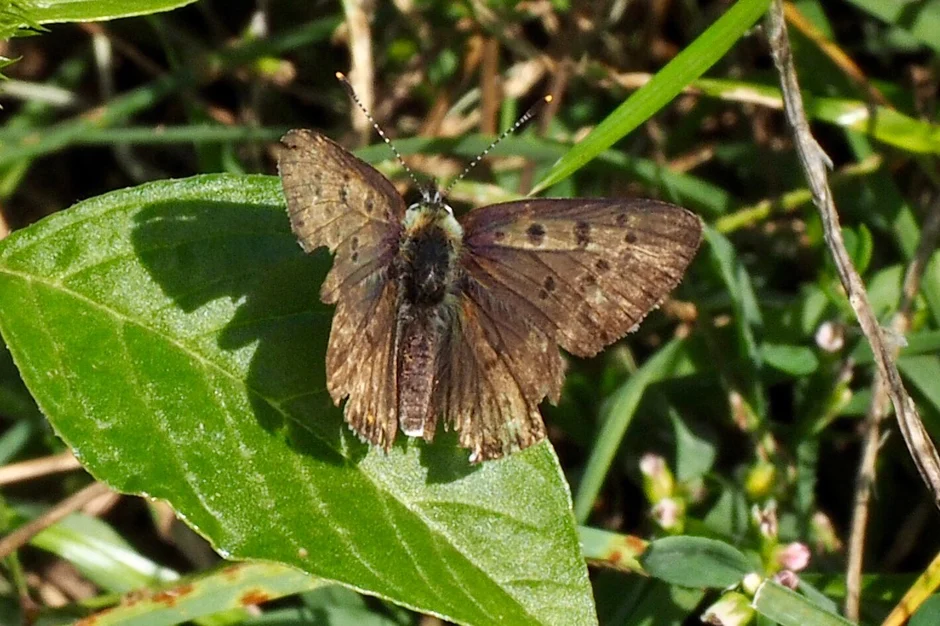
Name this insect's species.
Lycaena tityrus (also Loweia tityrus)
